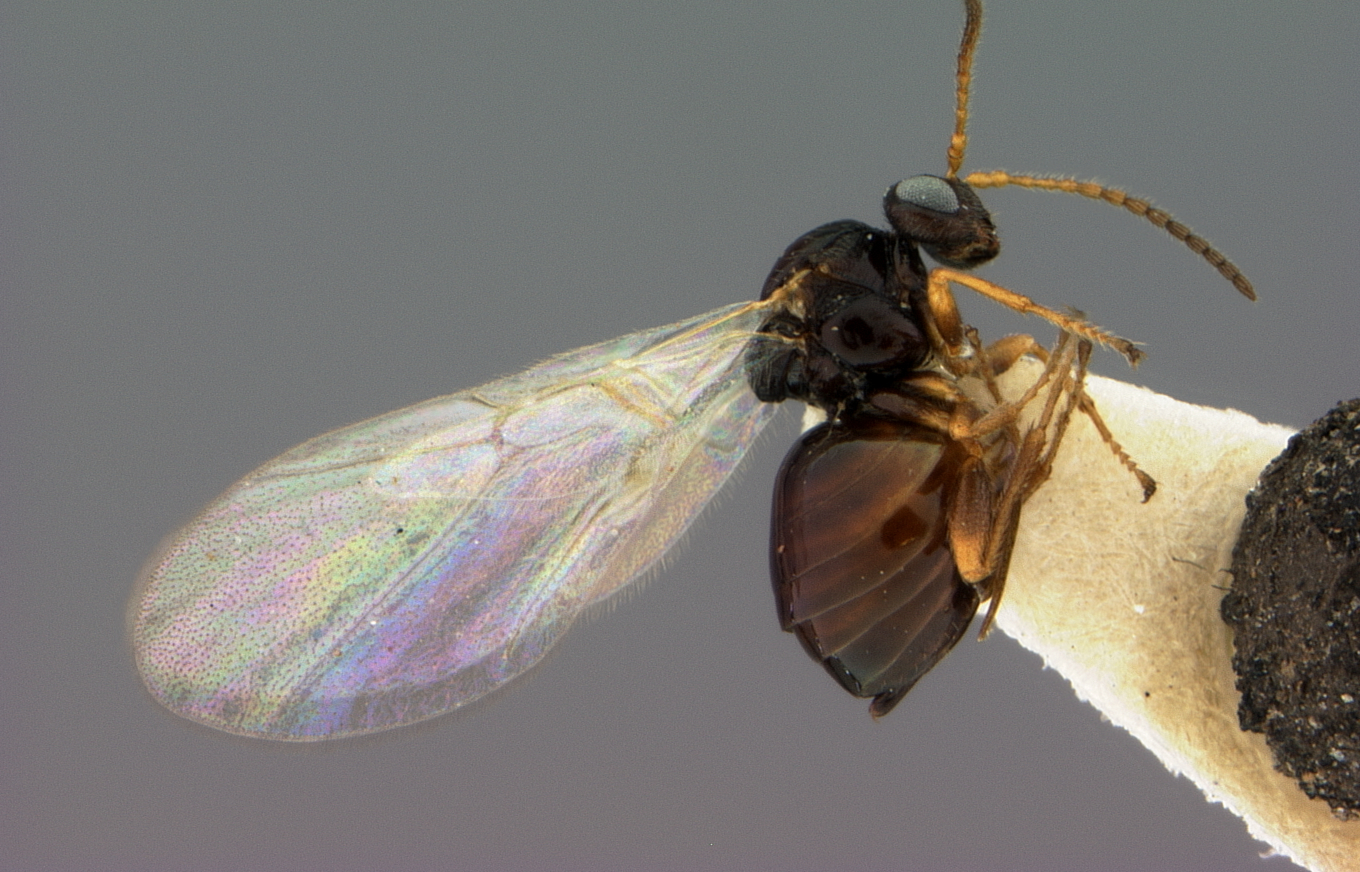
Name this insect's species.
Dryocosmus minusculus
